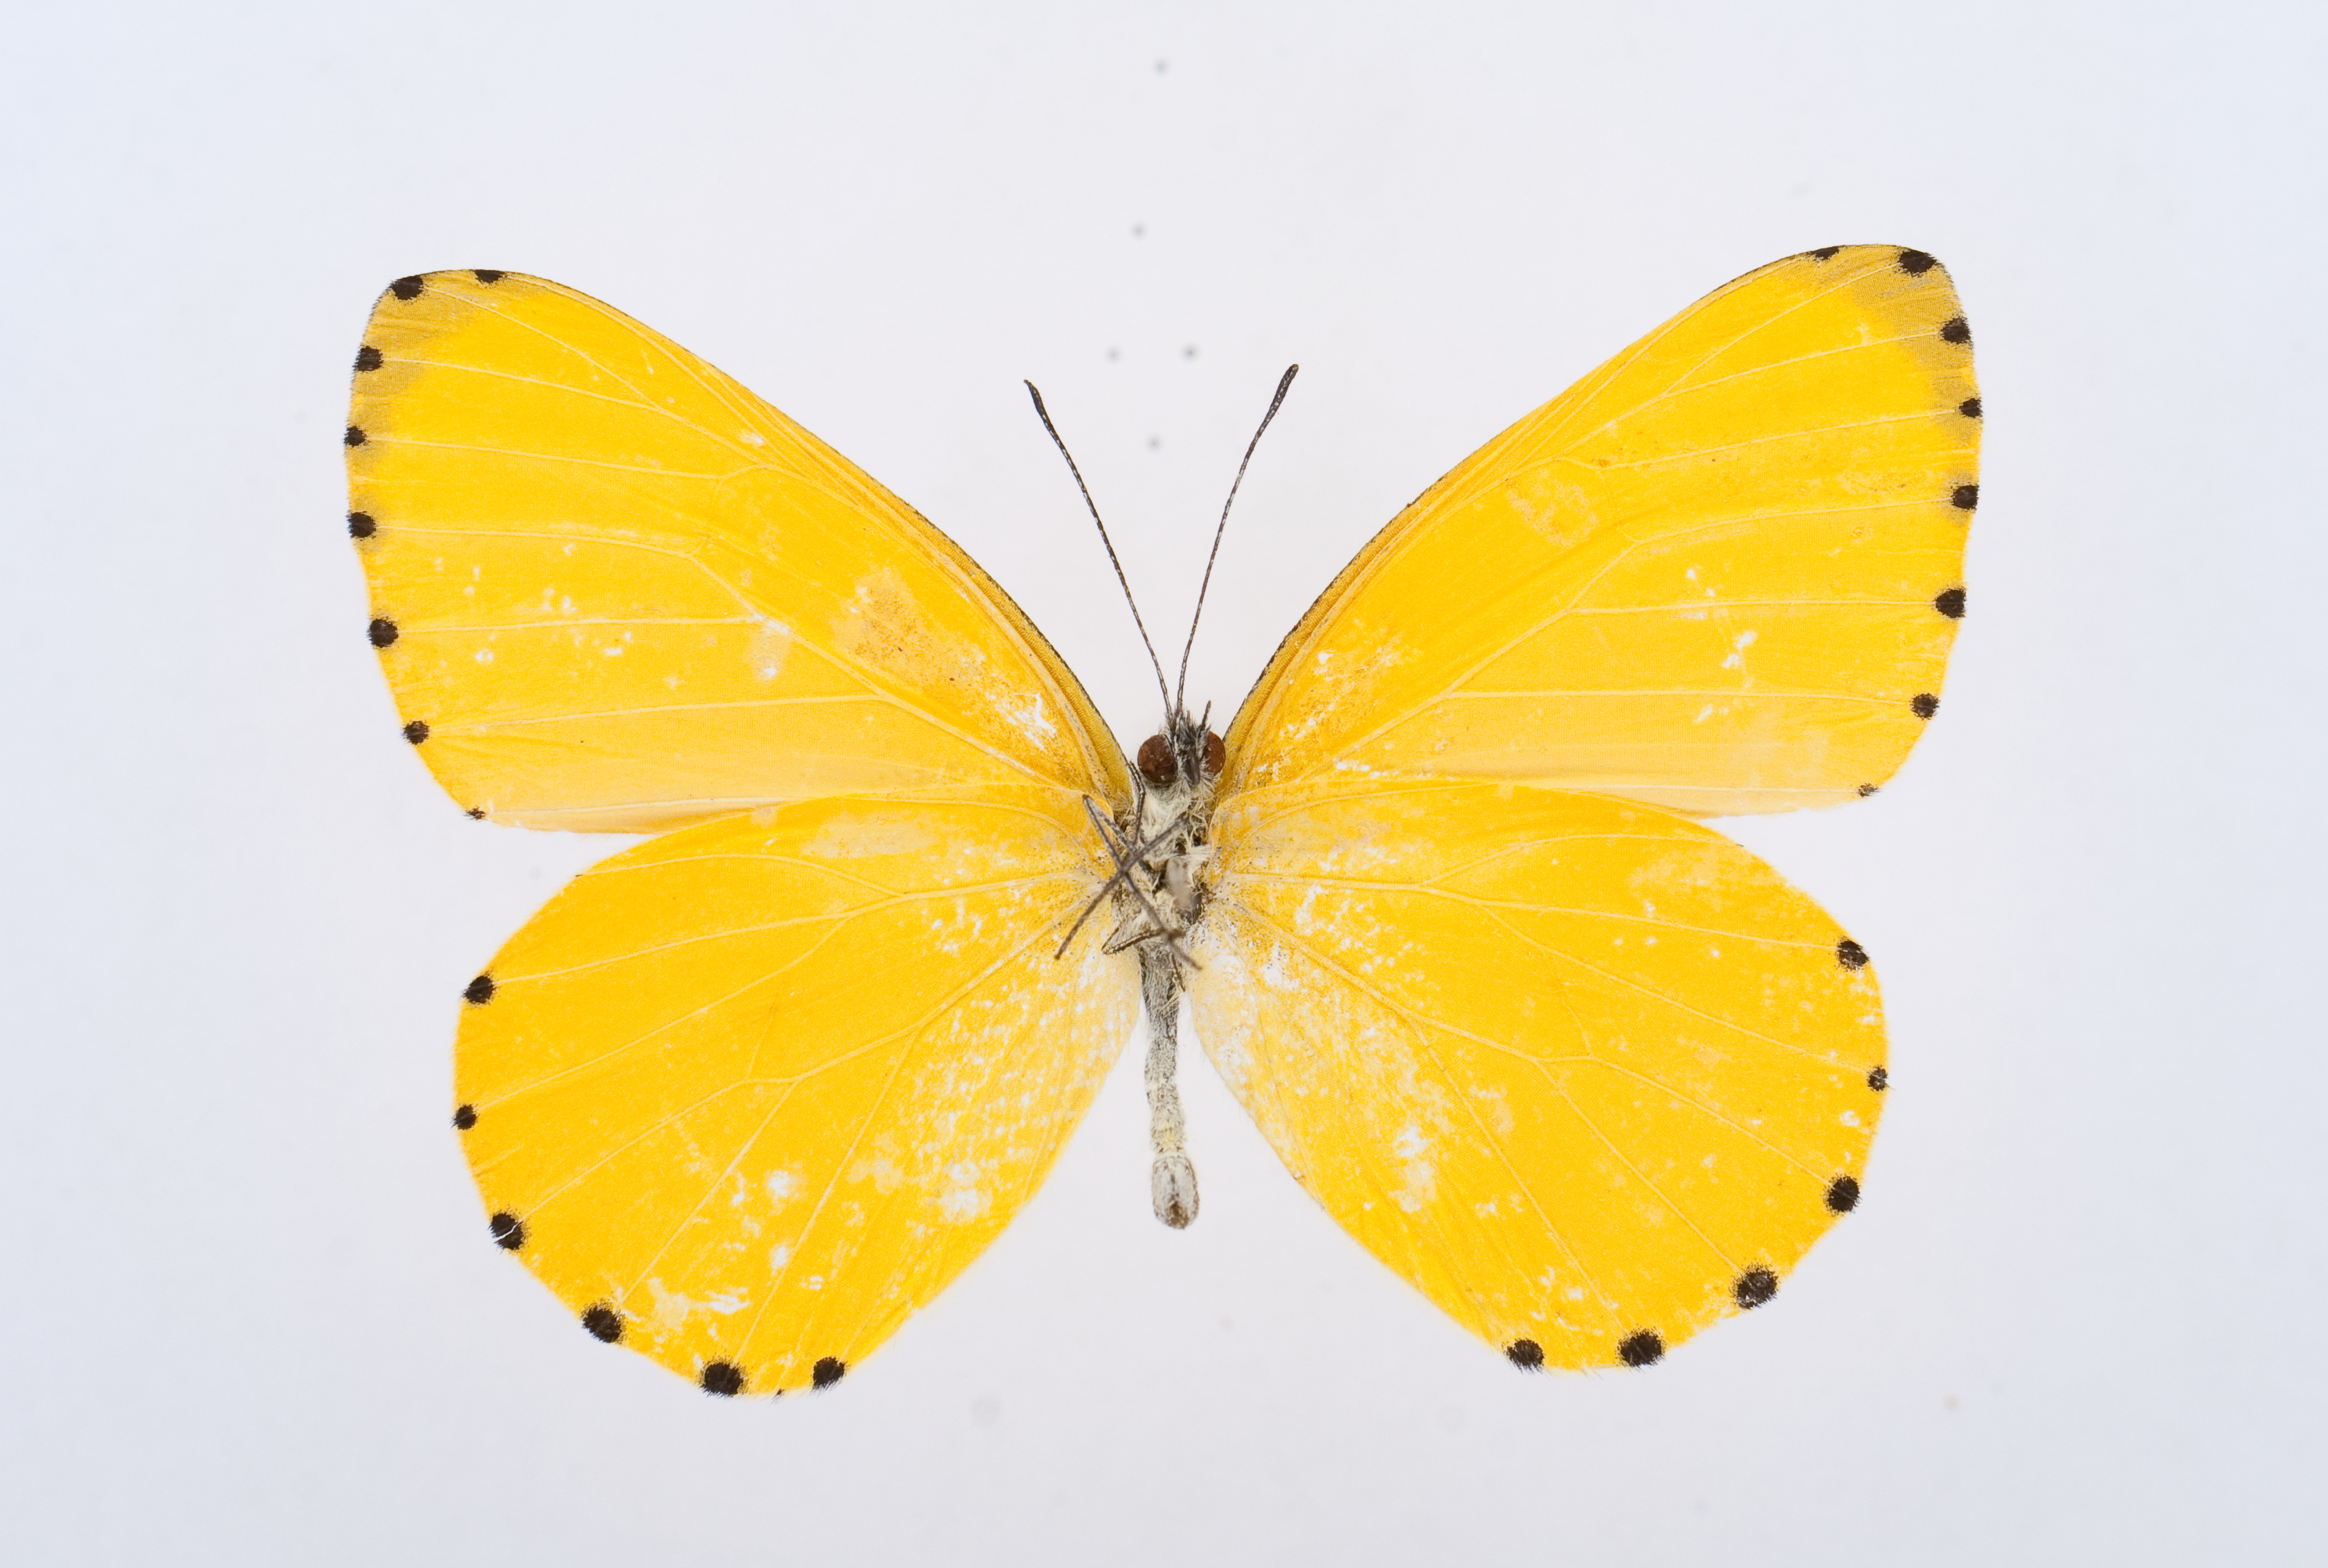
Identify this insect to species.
Mylothris alberice
